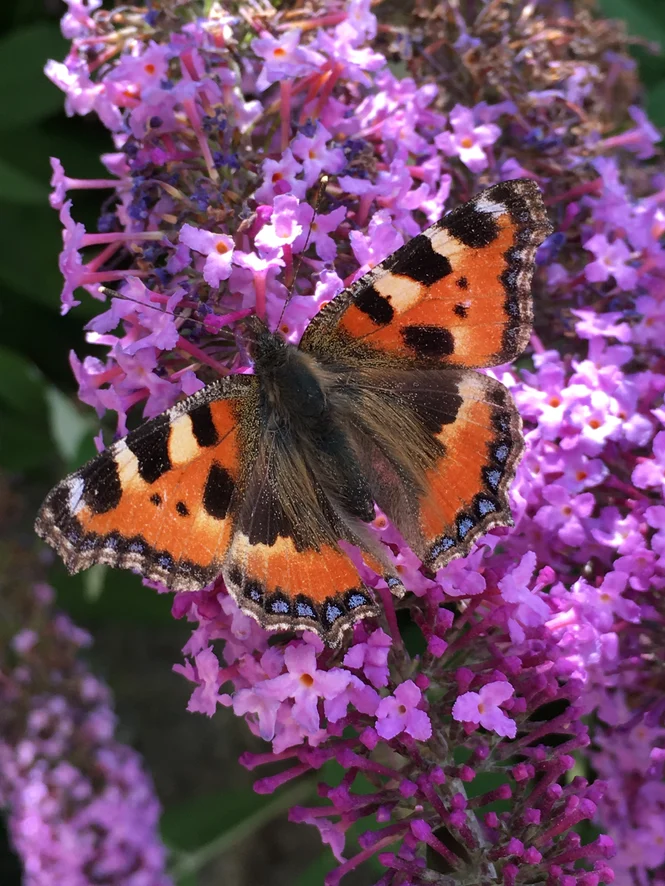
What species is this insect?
Aglais urticae
